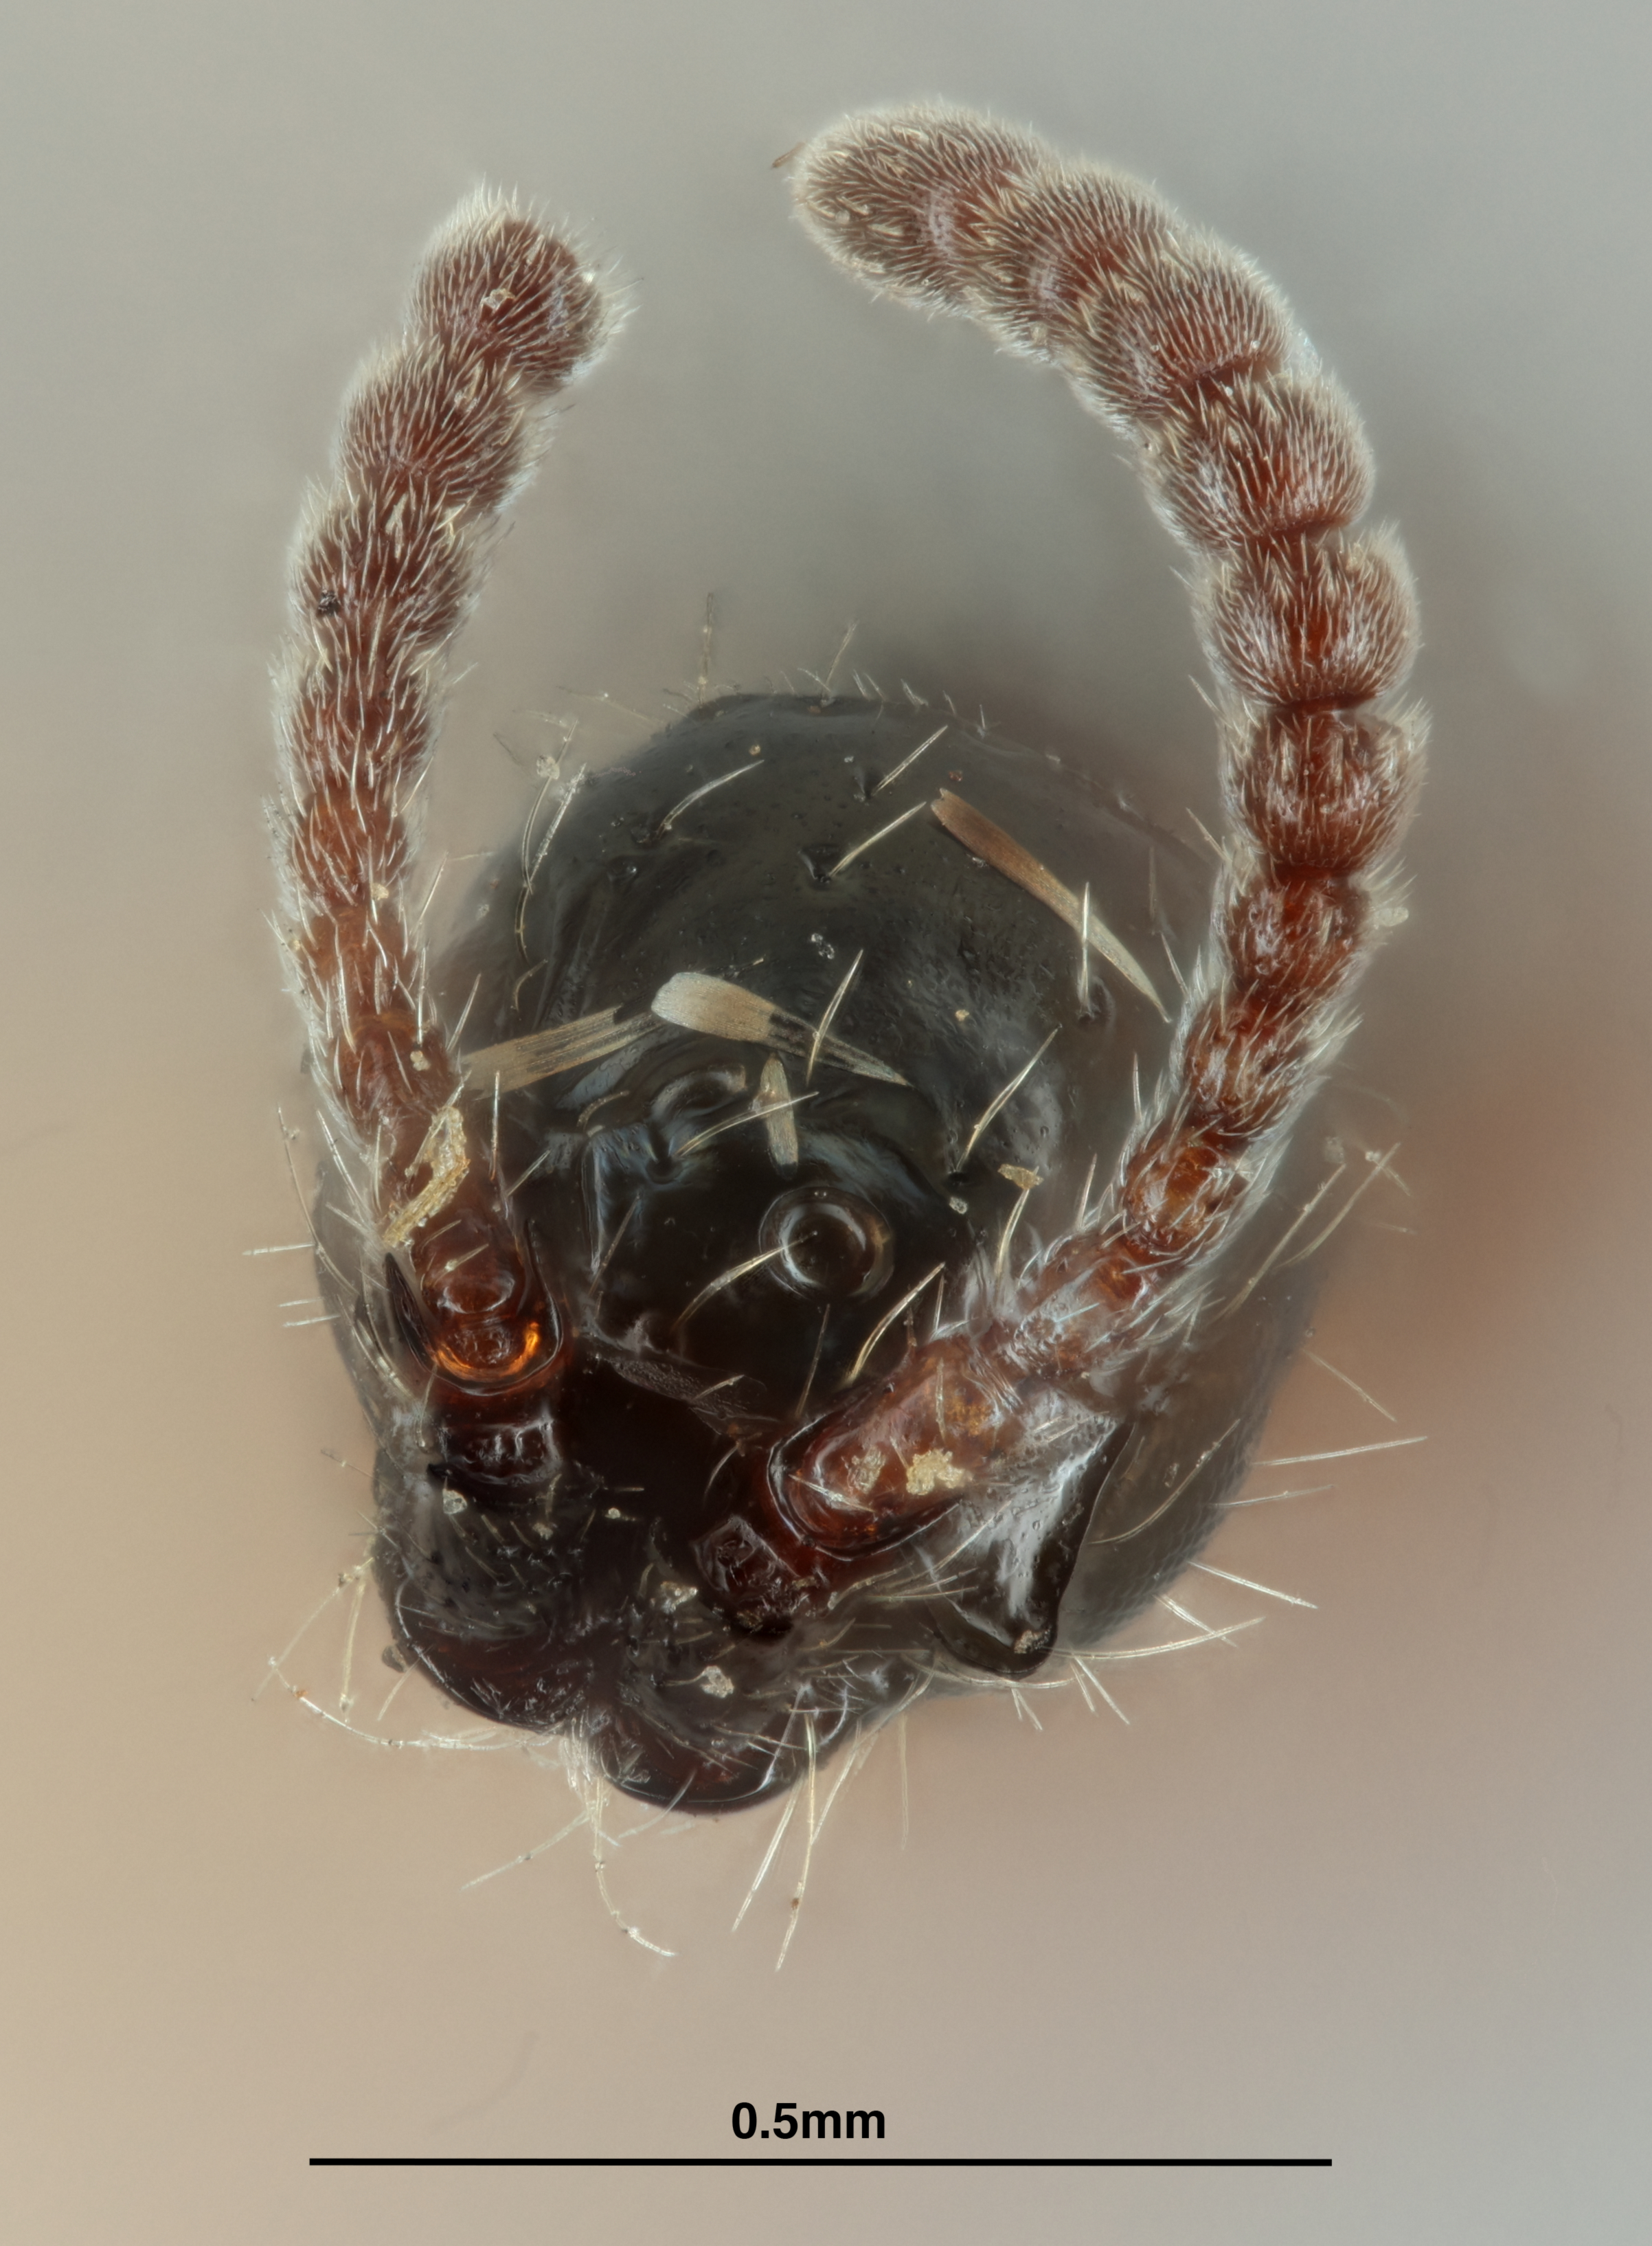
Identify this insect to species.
Galesus puntiger
